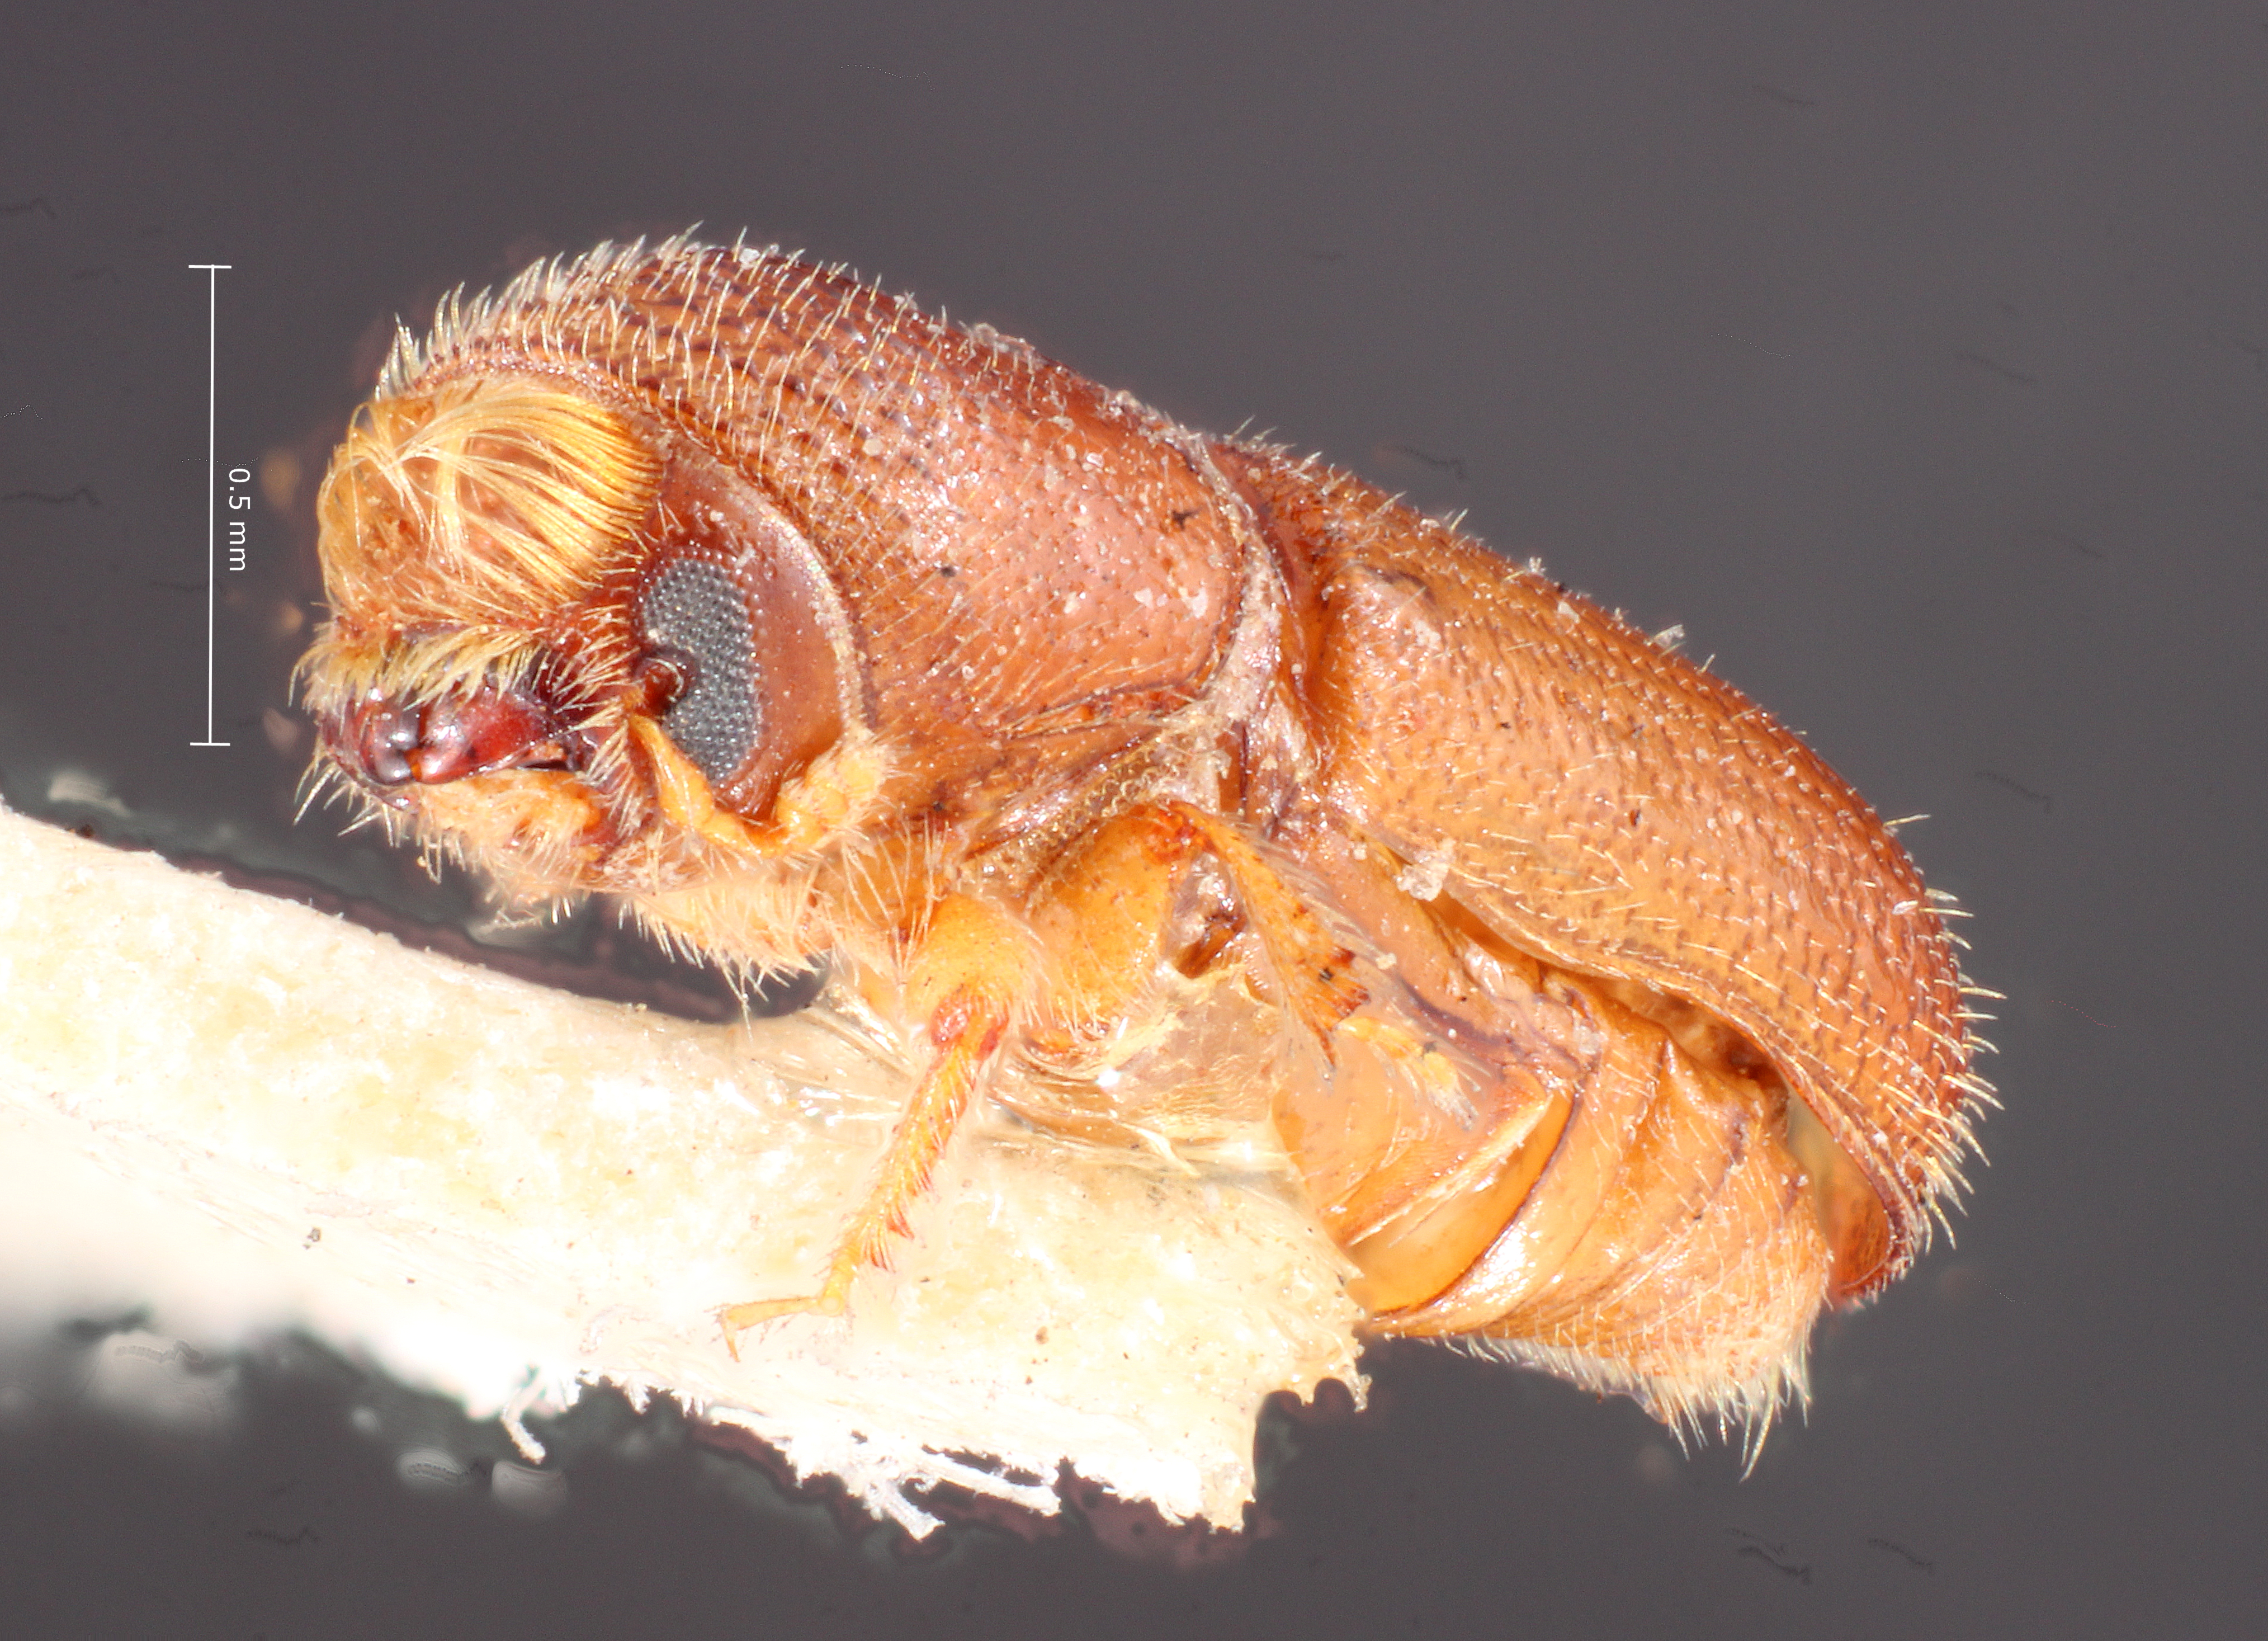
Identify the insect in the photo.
Pityophthorus bellus
